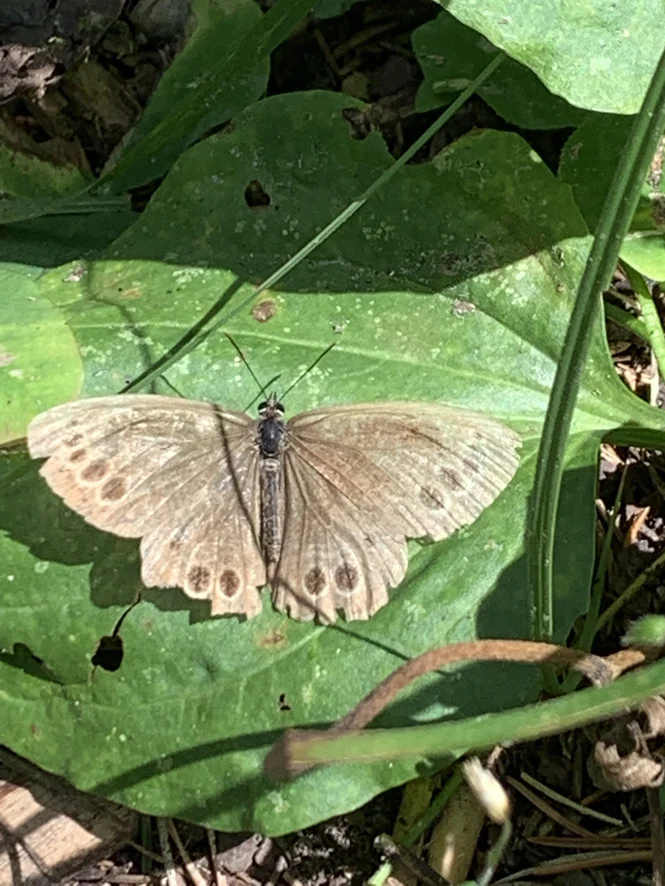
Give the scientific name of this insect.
Lopinga achine (also Pararge achine)
